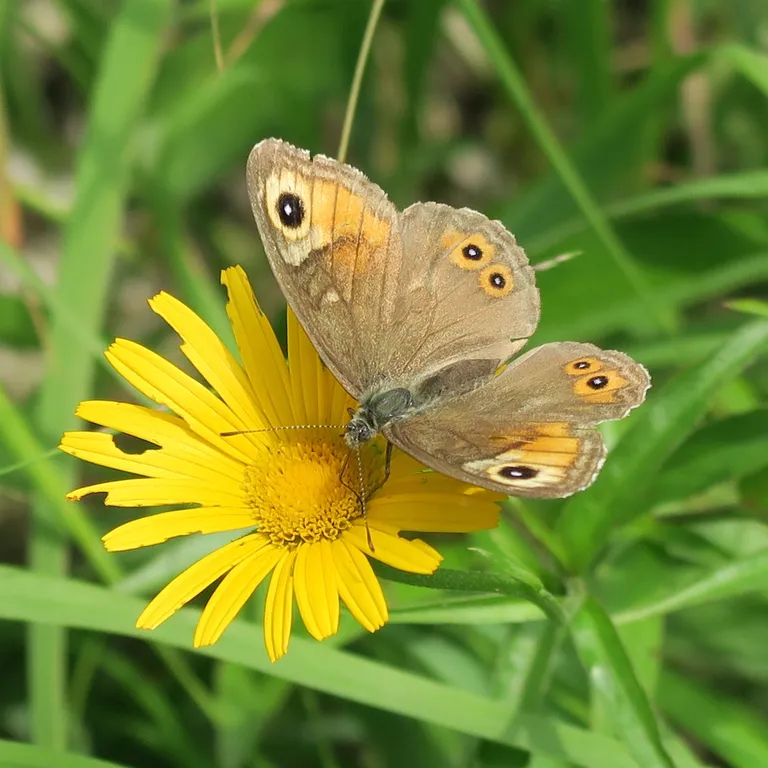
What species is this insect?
Lasiommata maera (also Pararge maera)
